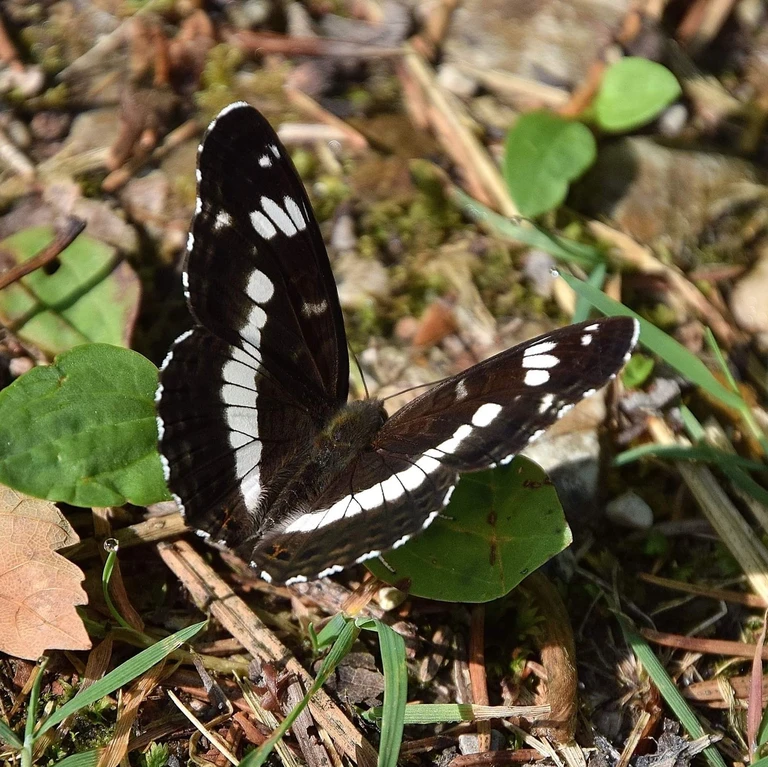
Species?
Limenitis camilla (also Ladoga camilla)
